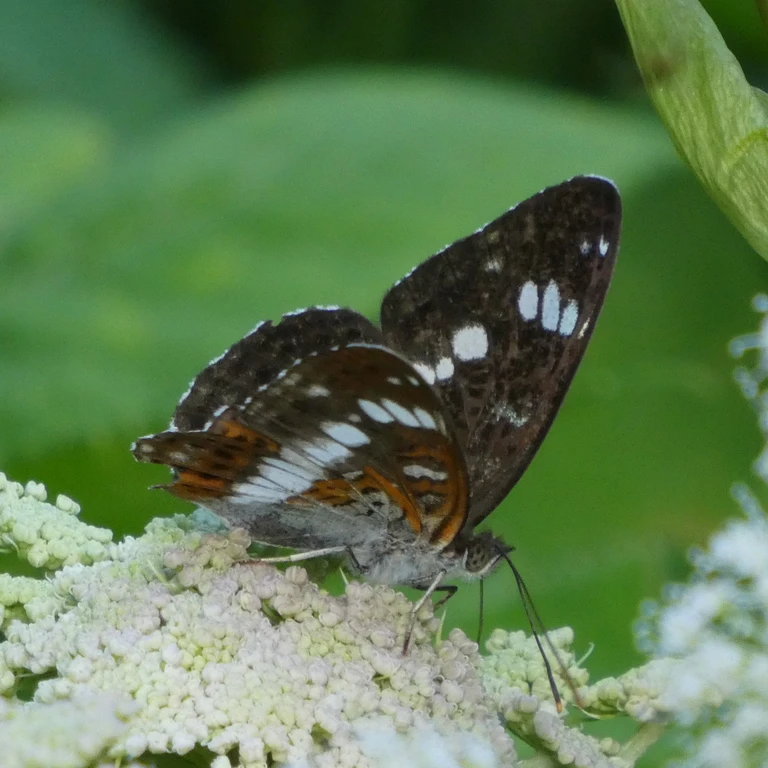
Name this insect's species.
Limenitis camilla (also Ladoga camilla)
